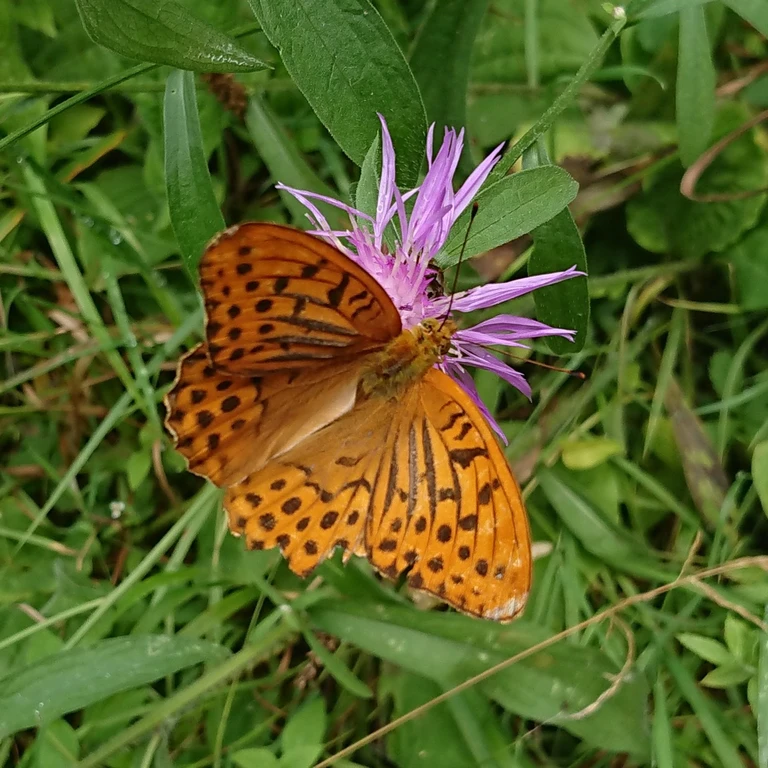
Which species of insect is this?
Argynnis paphia
